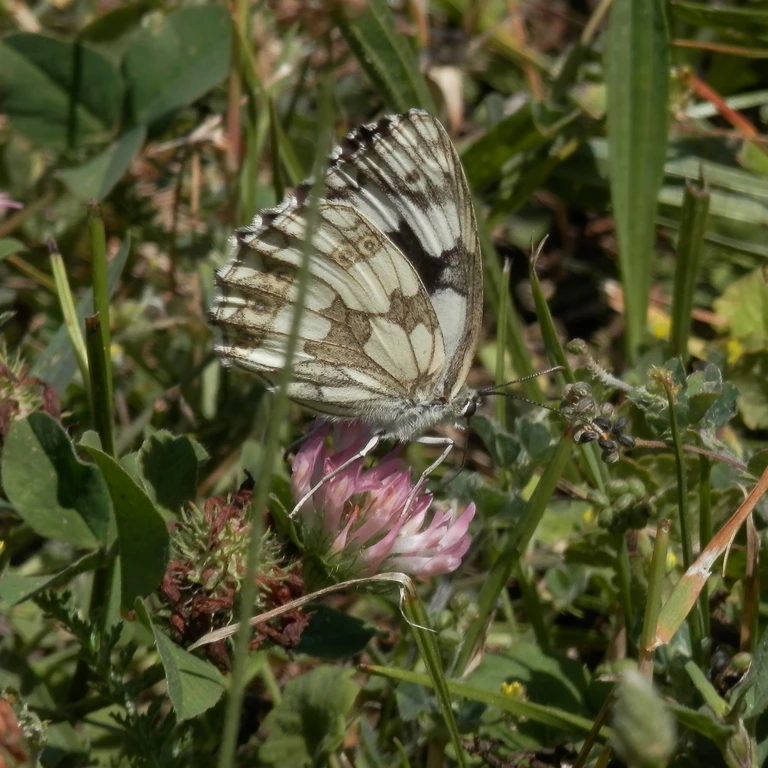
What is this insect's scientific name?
Melanargia galathea
